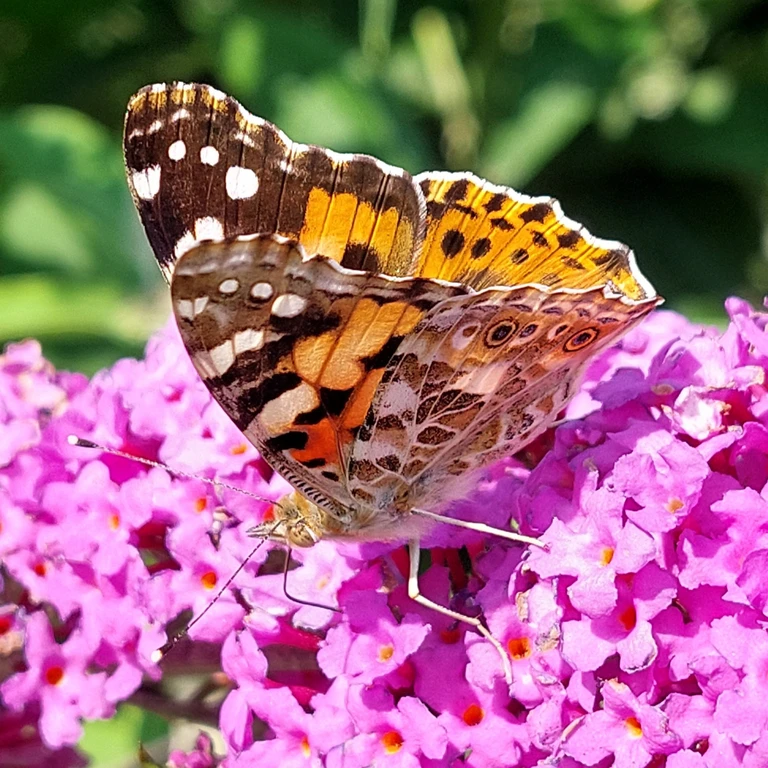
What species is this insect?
Vanessa cardui
